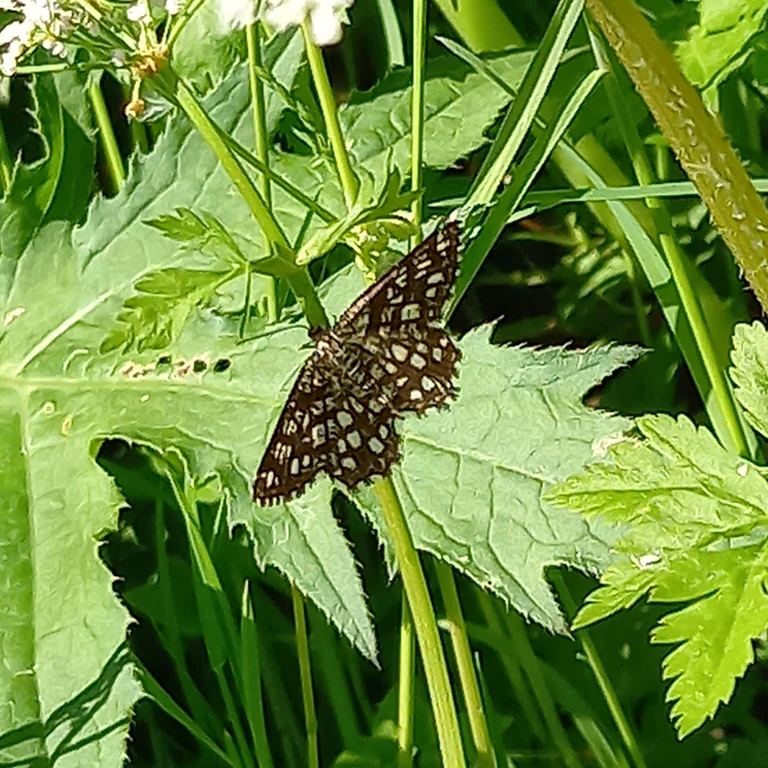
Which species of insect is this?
Chiasmia clathrata
